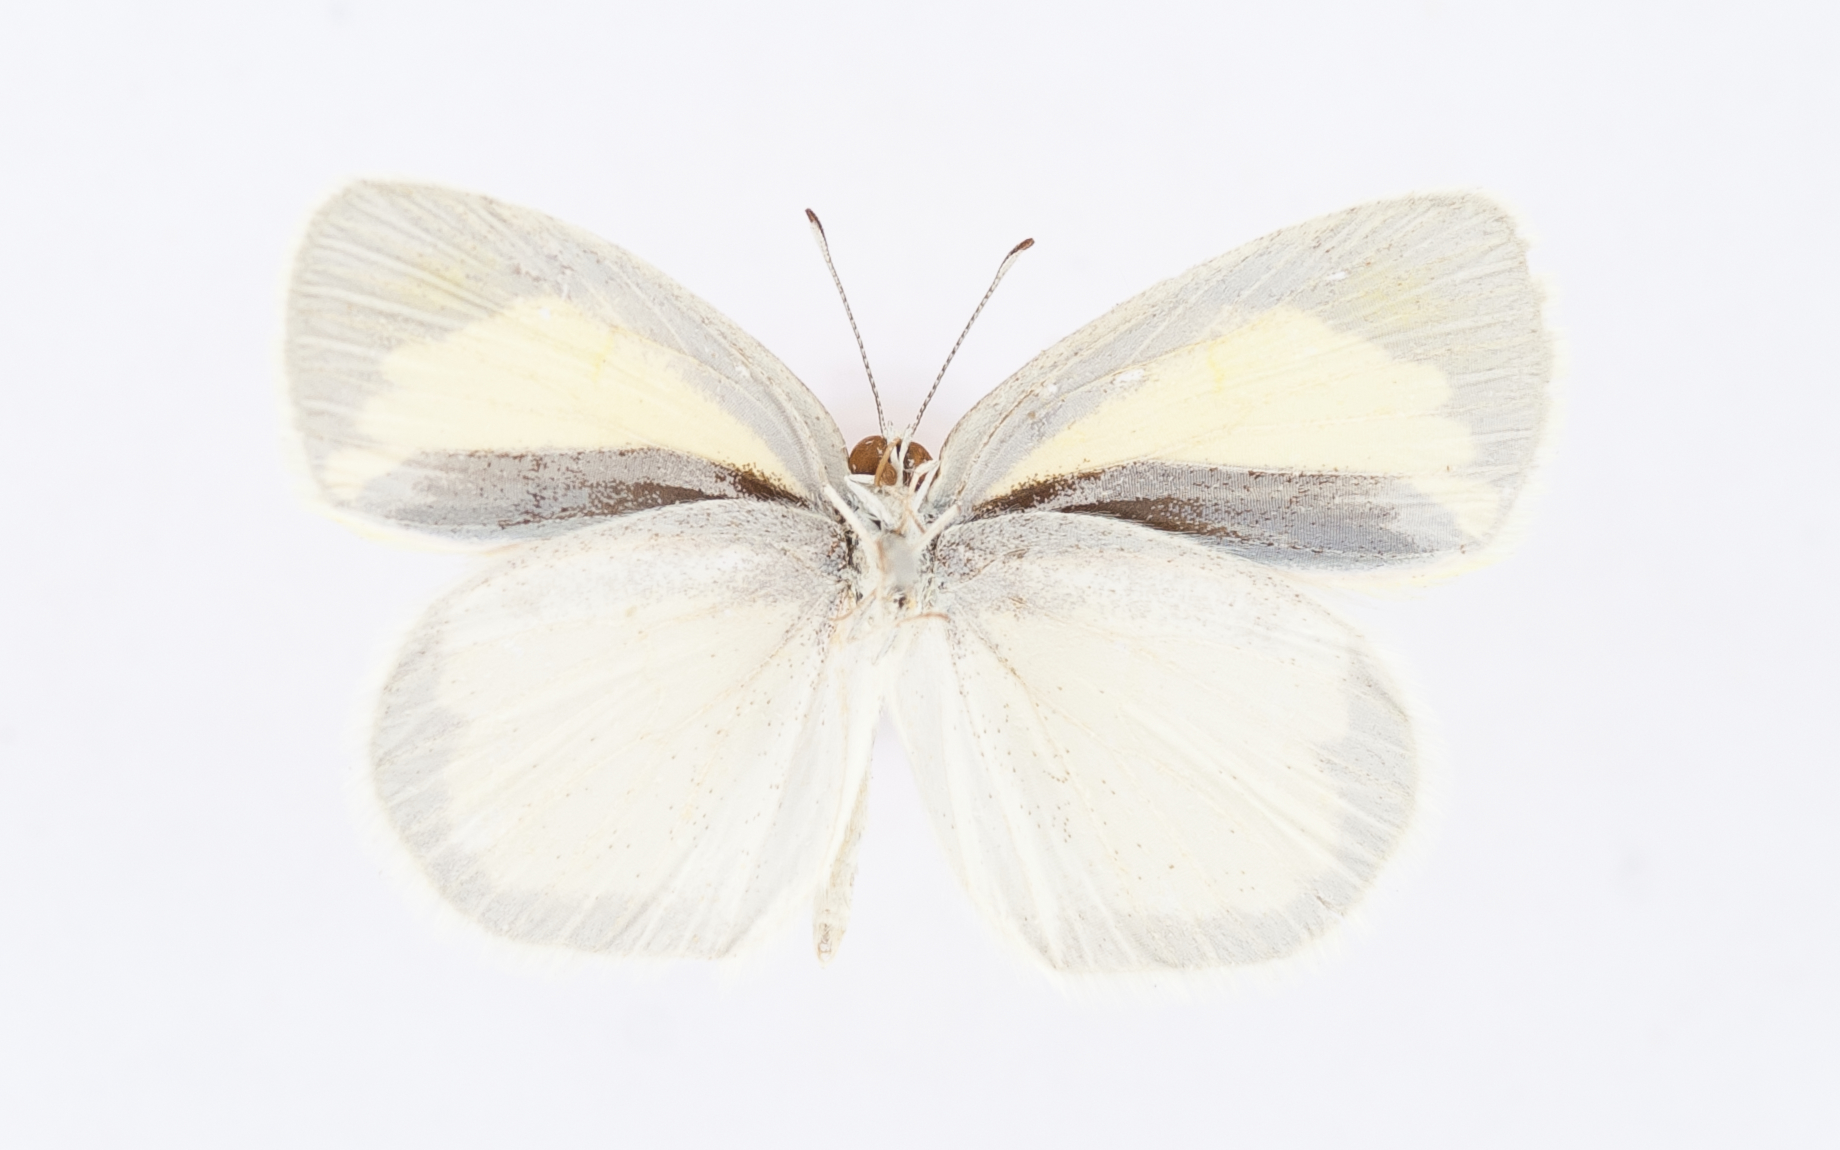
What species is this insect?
Xanthidia jucunda
